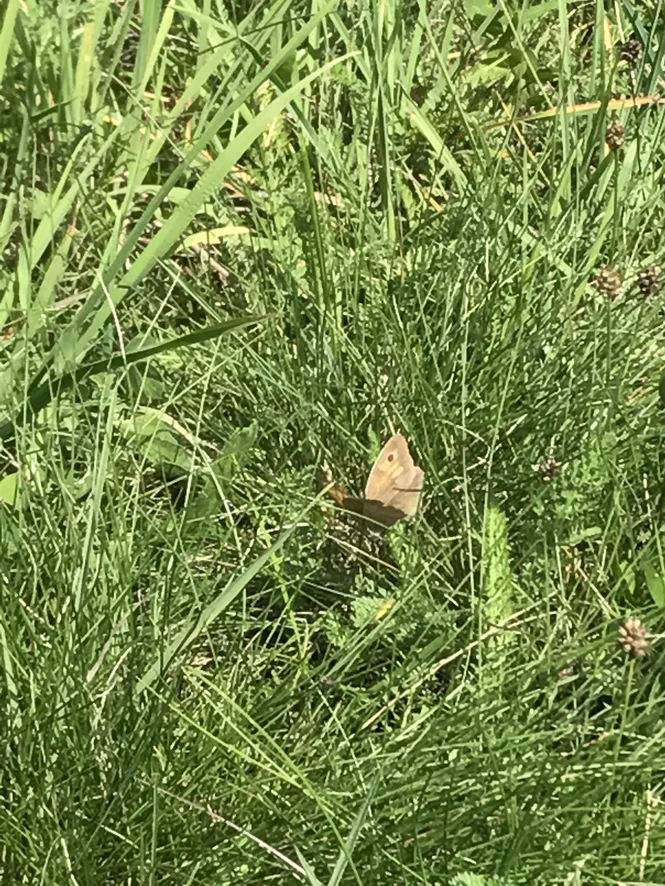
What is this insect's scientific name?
Maniola jurtina
